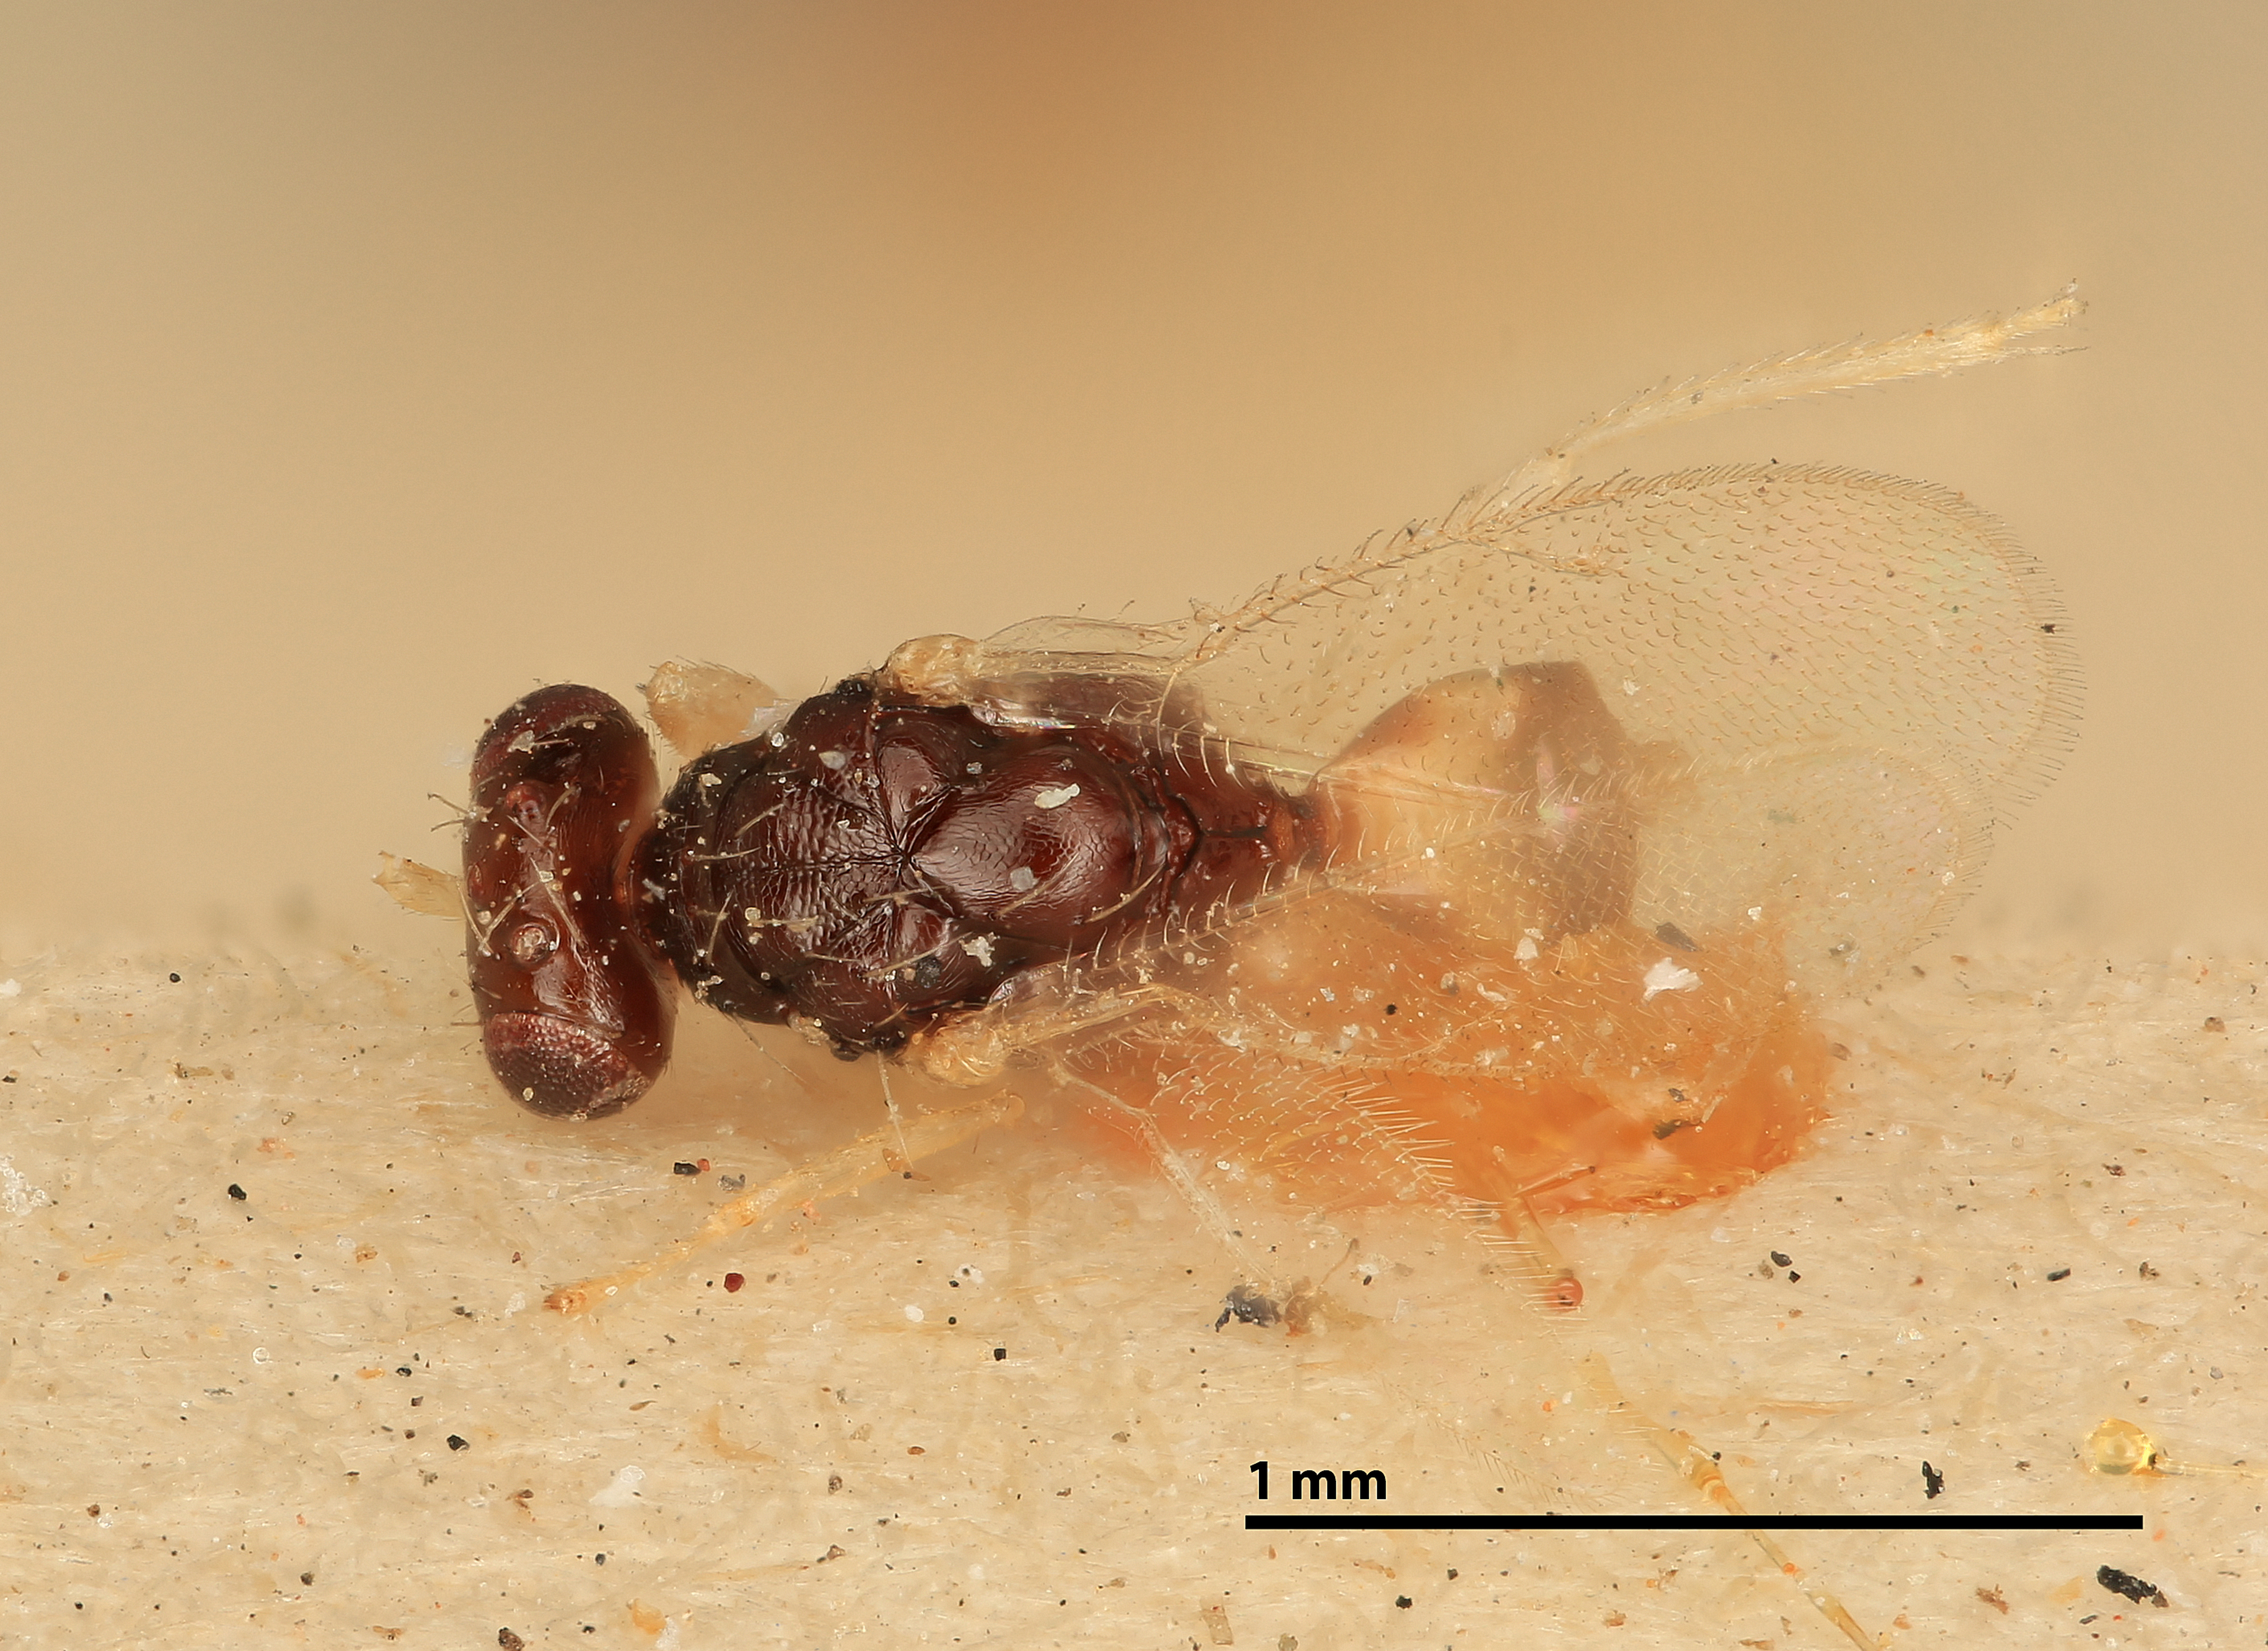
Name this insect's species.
Euplectrus leucotrophis
